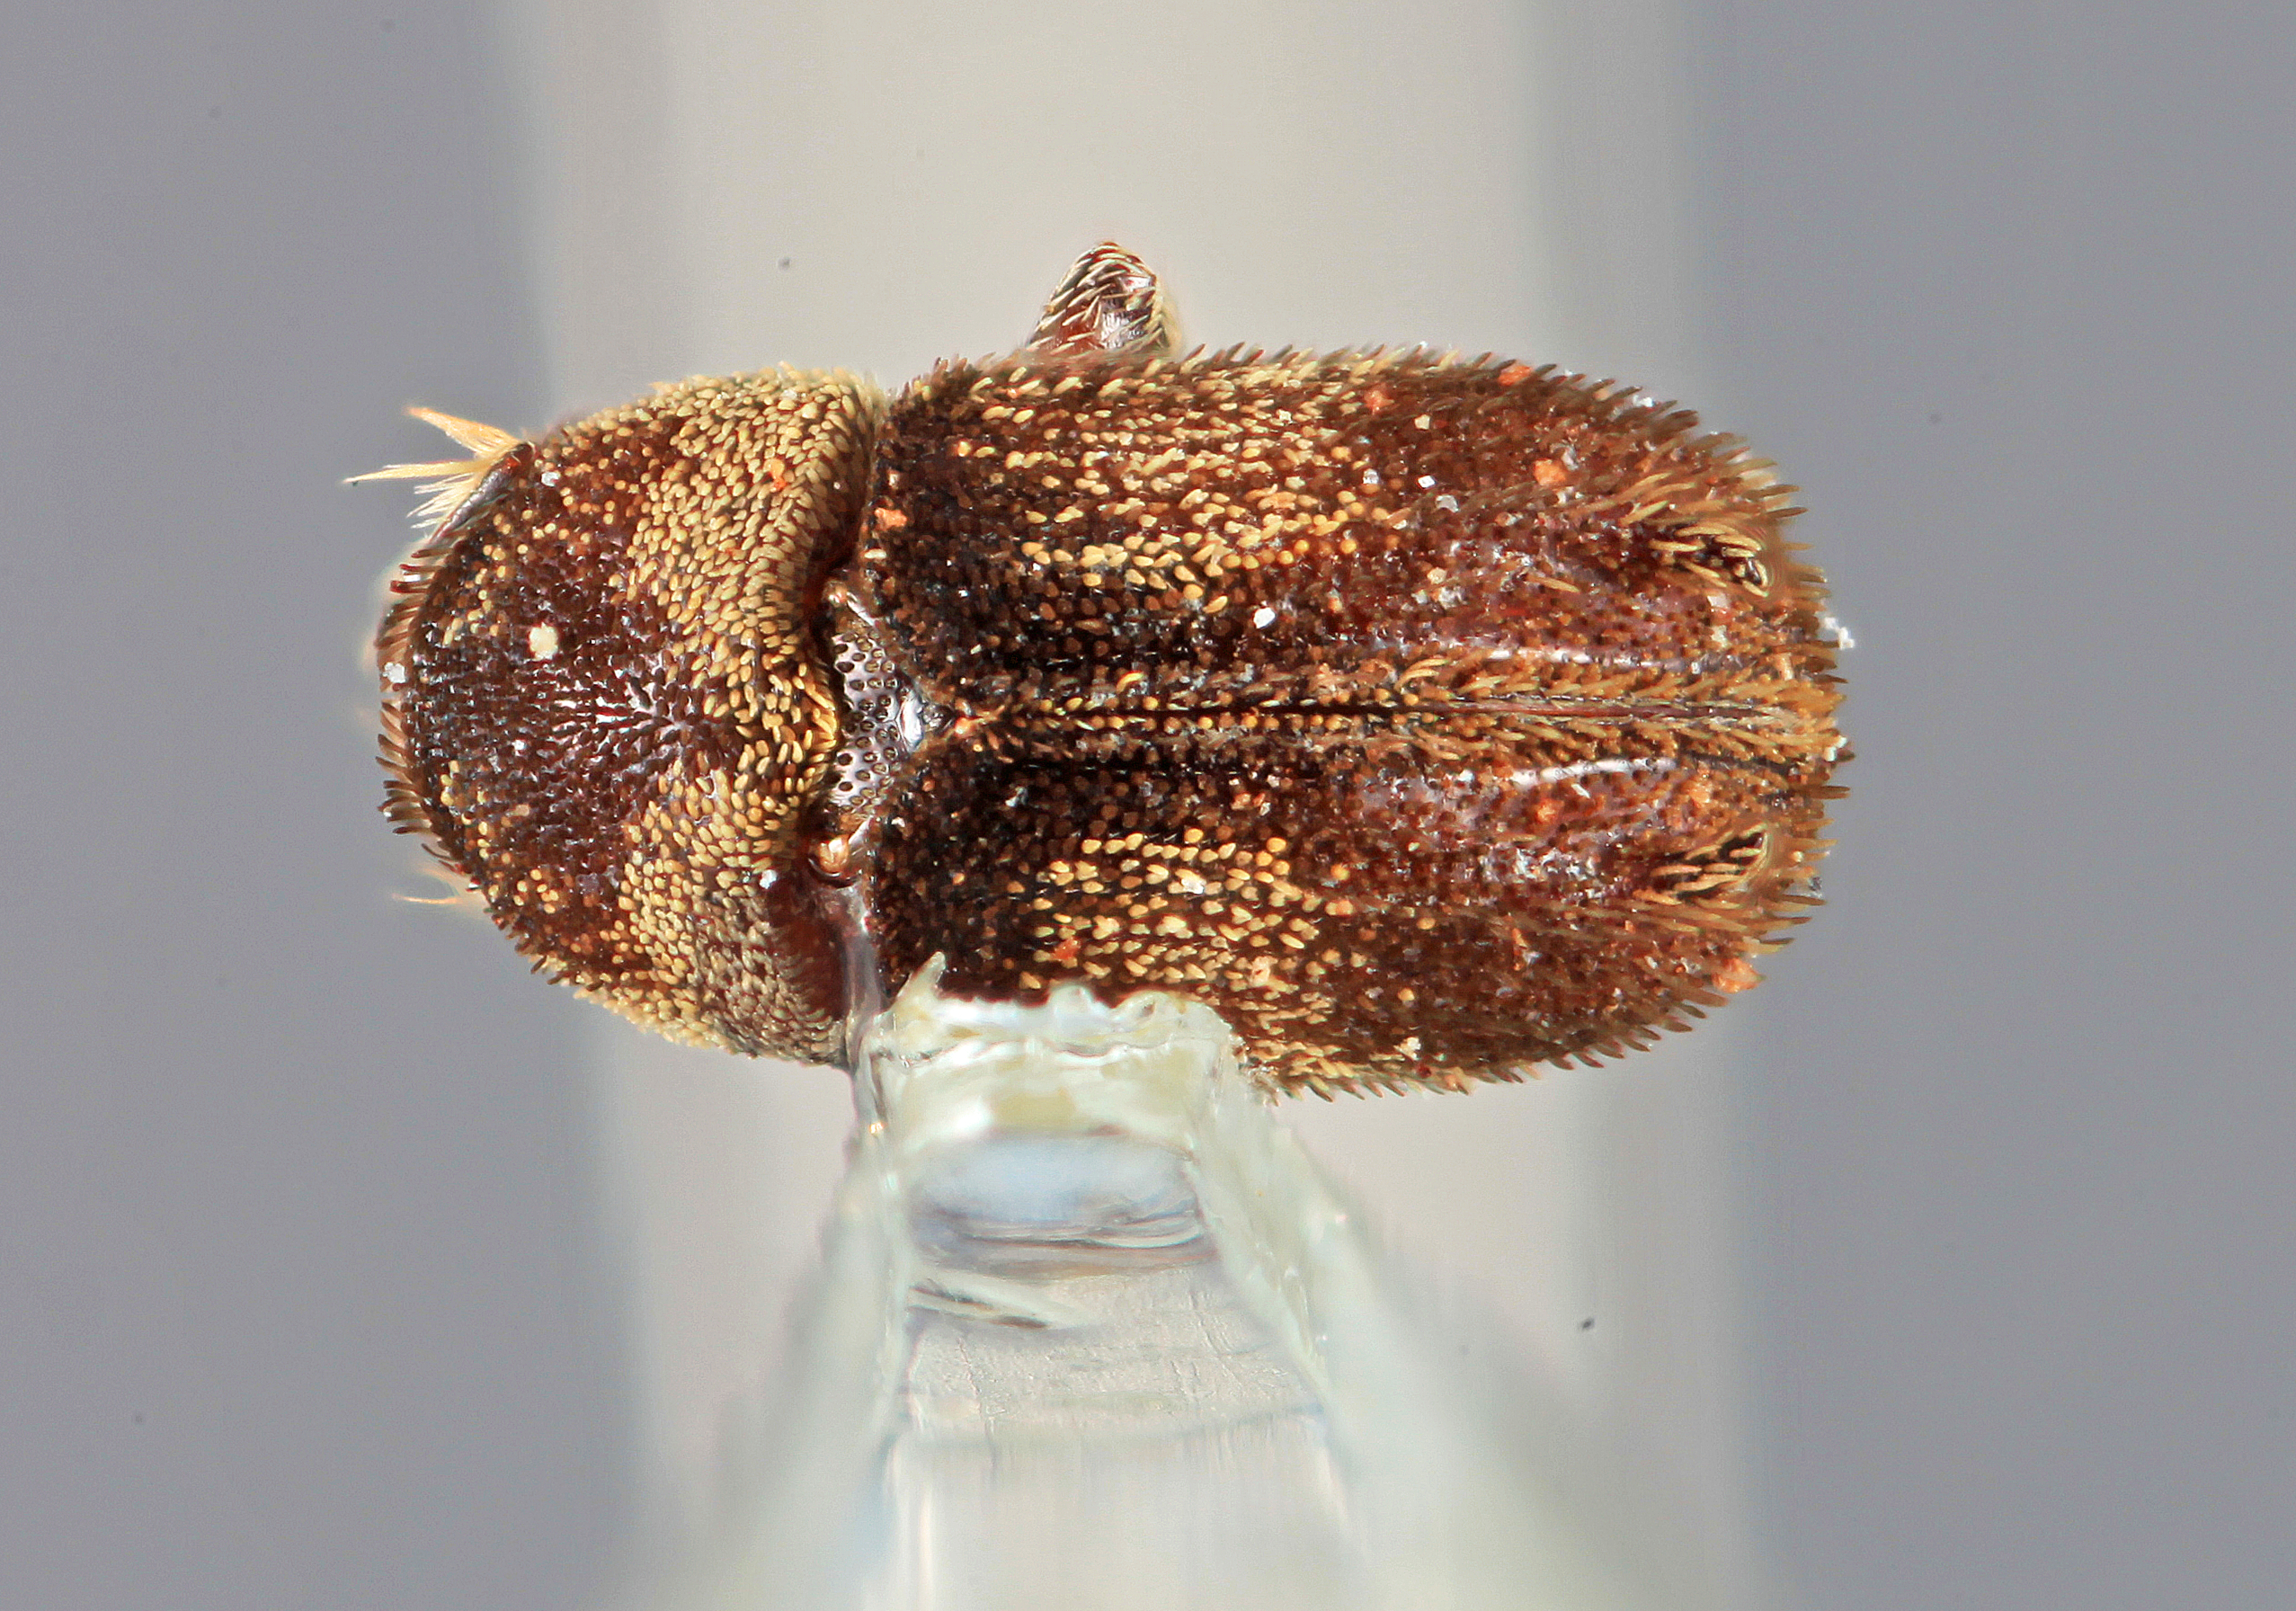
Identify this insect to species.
Chramesus bispinus
